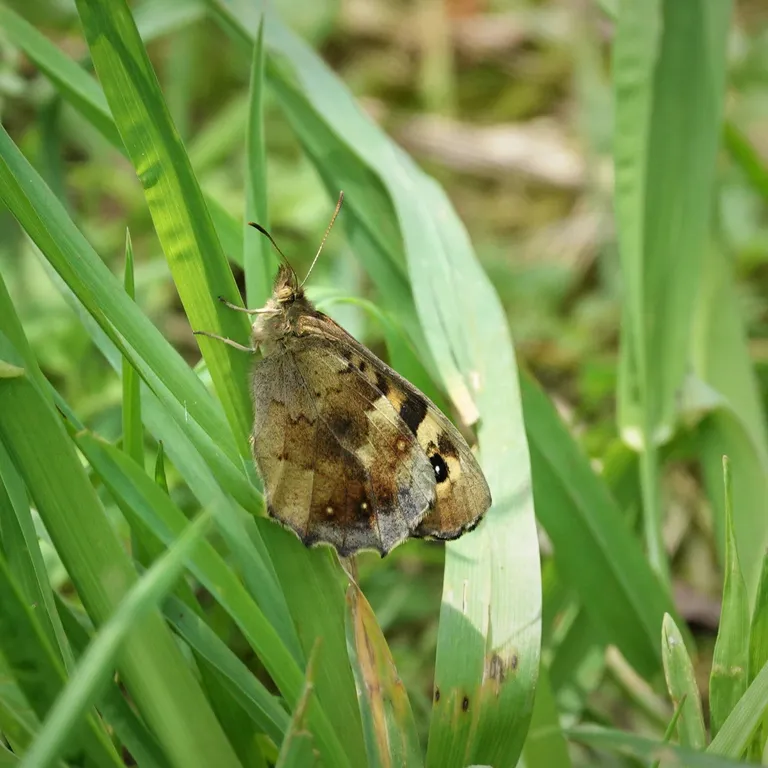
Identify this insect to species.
Pararge aegeria
